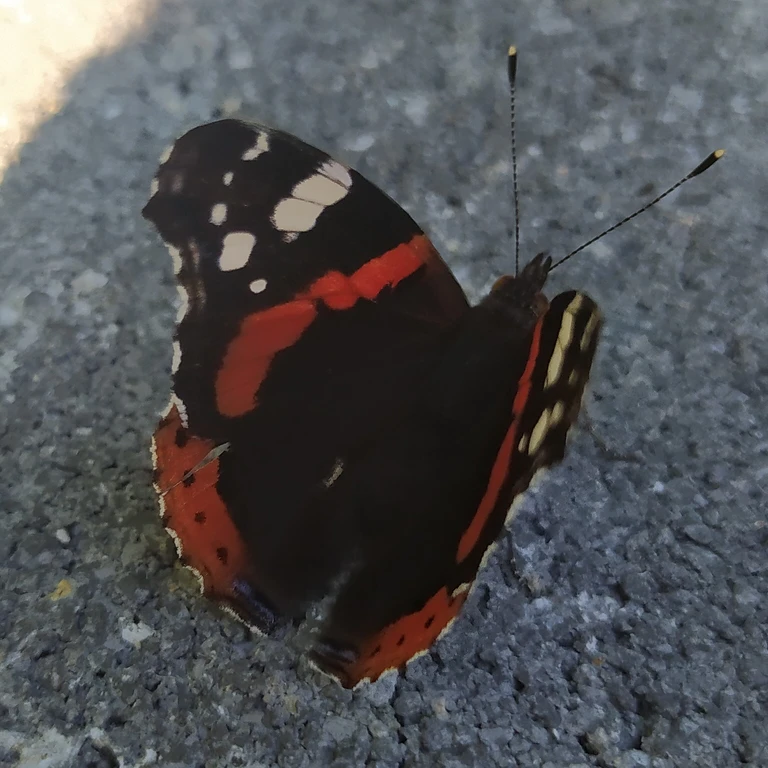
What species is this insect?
Vanessa atalanta
